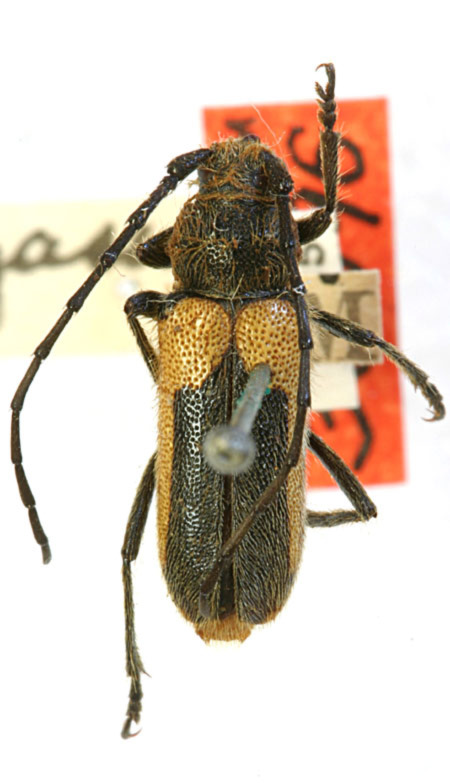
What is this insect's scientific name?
Crossidius pulchellus
